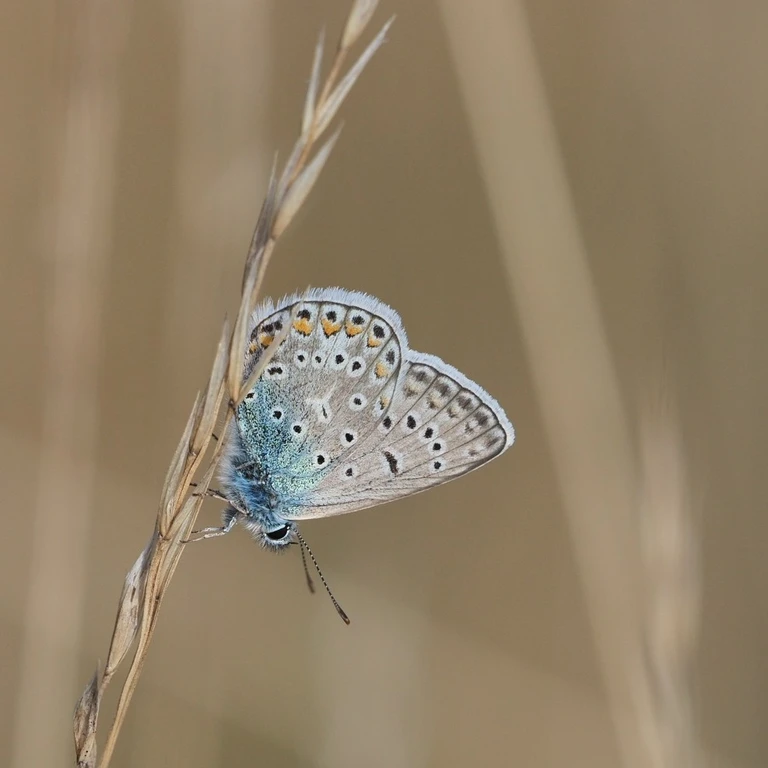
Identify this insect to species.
Polyommatus icarus
